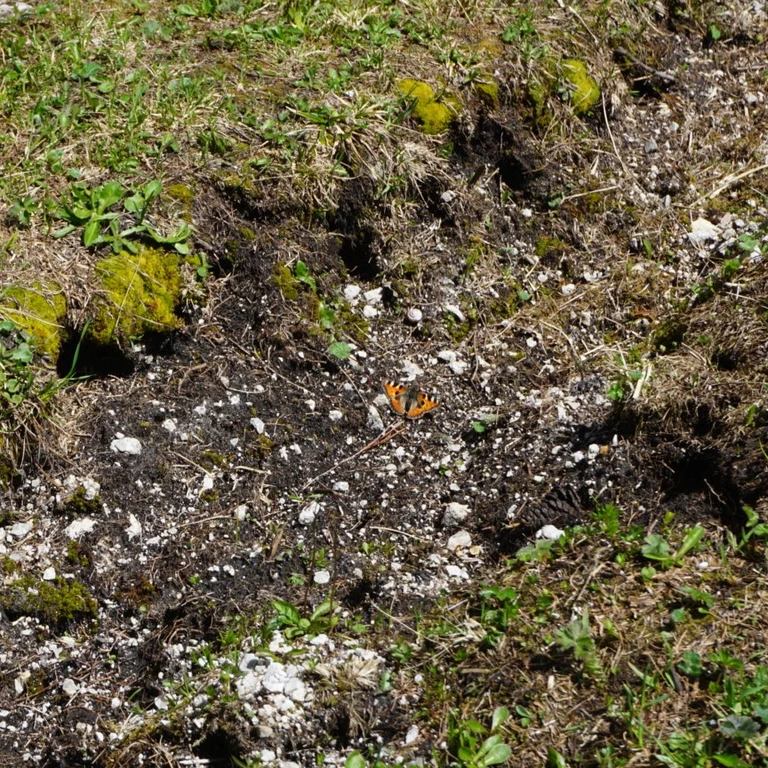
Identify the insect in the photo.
Aglais urticae
